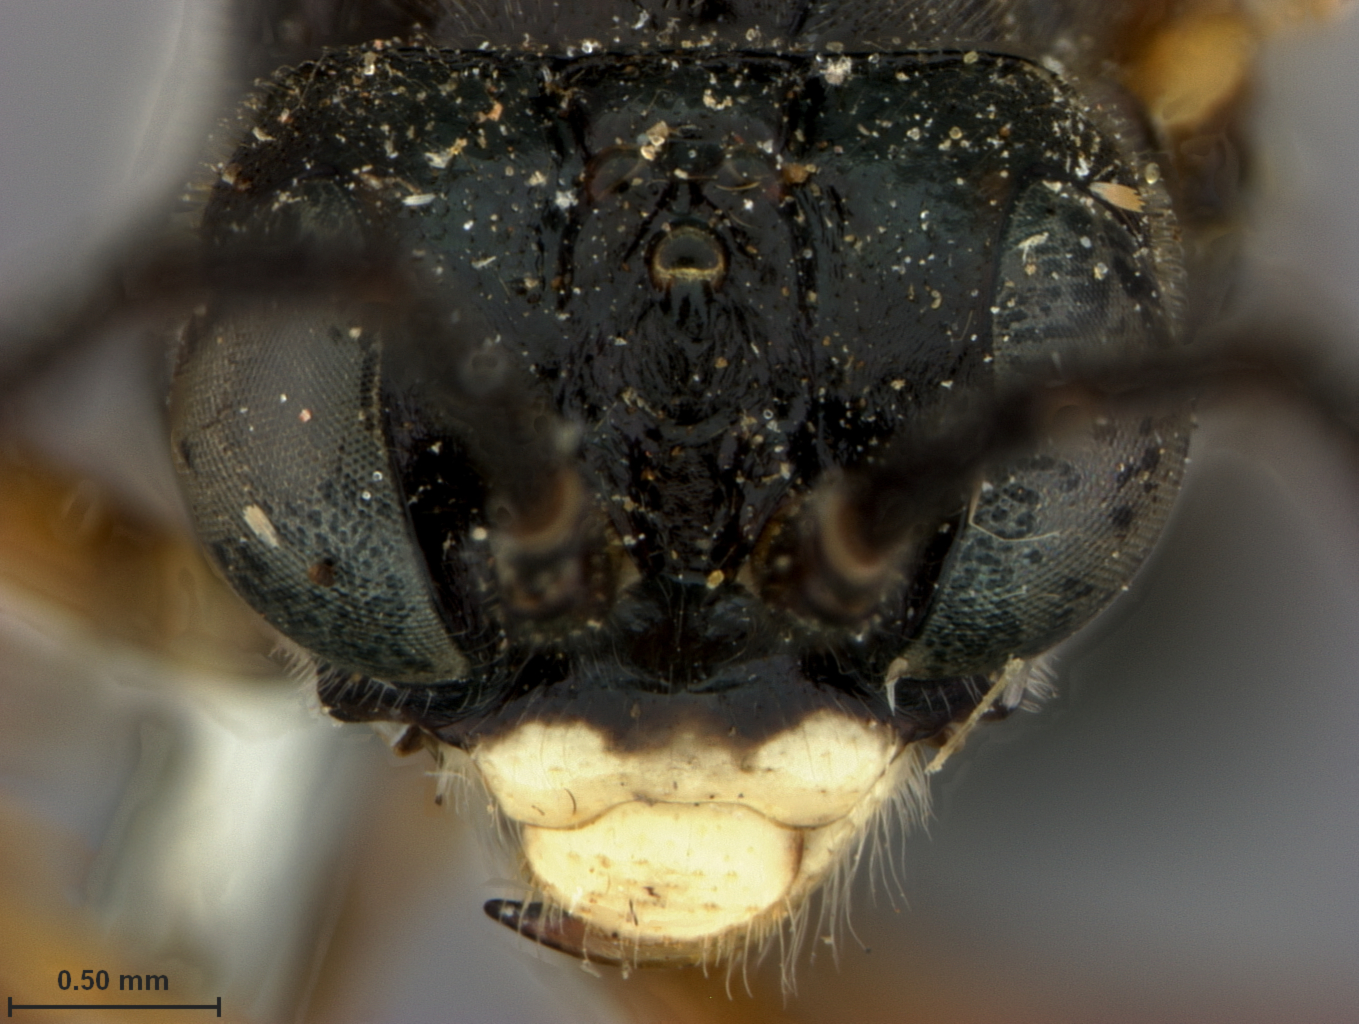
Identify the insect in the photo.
Tenthredo bivittata
